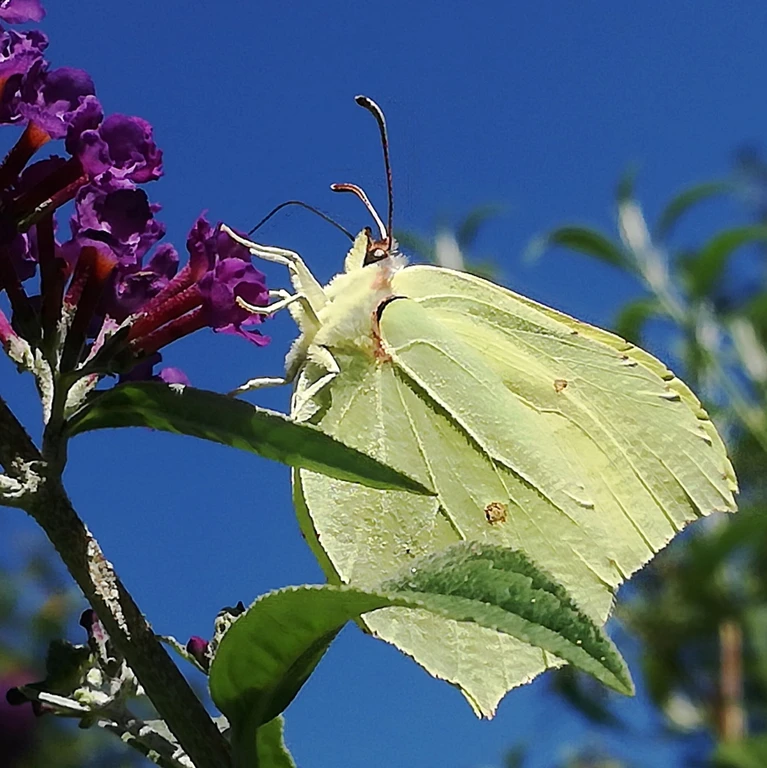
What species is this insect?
Gonepteryx rhamni
